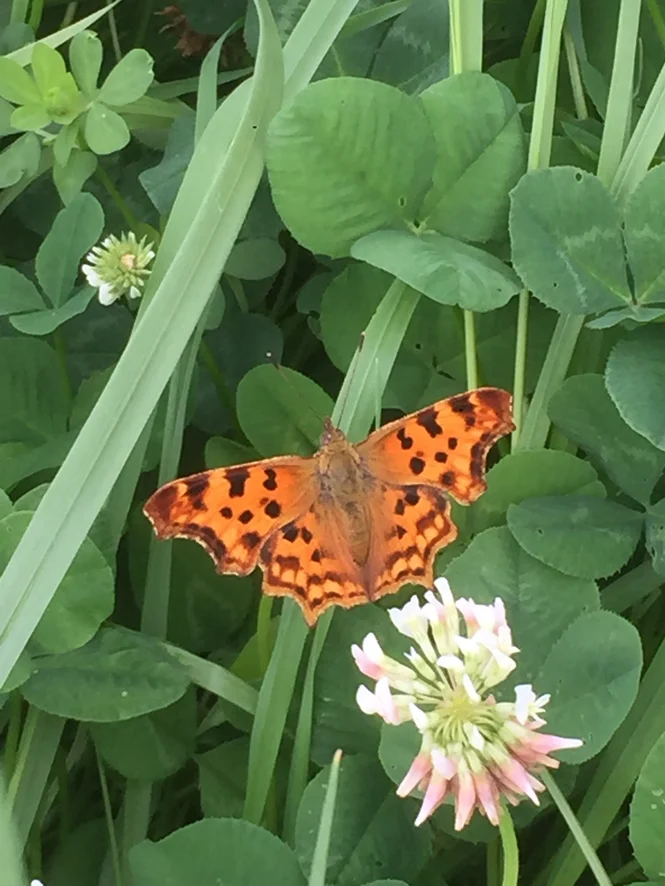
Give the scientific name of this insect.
Polygonia c-album
